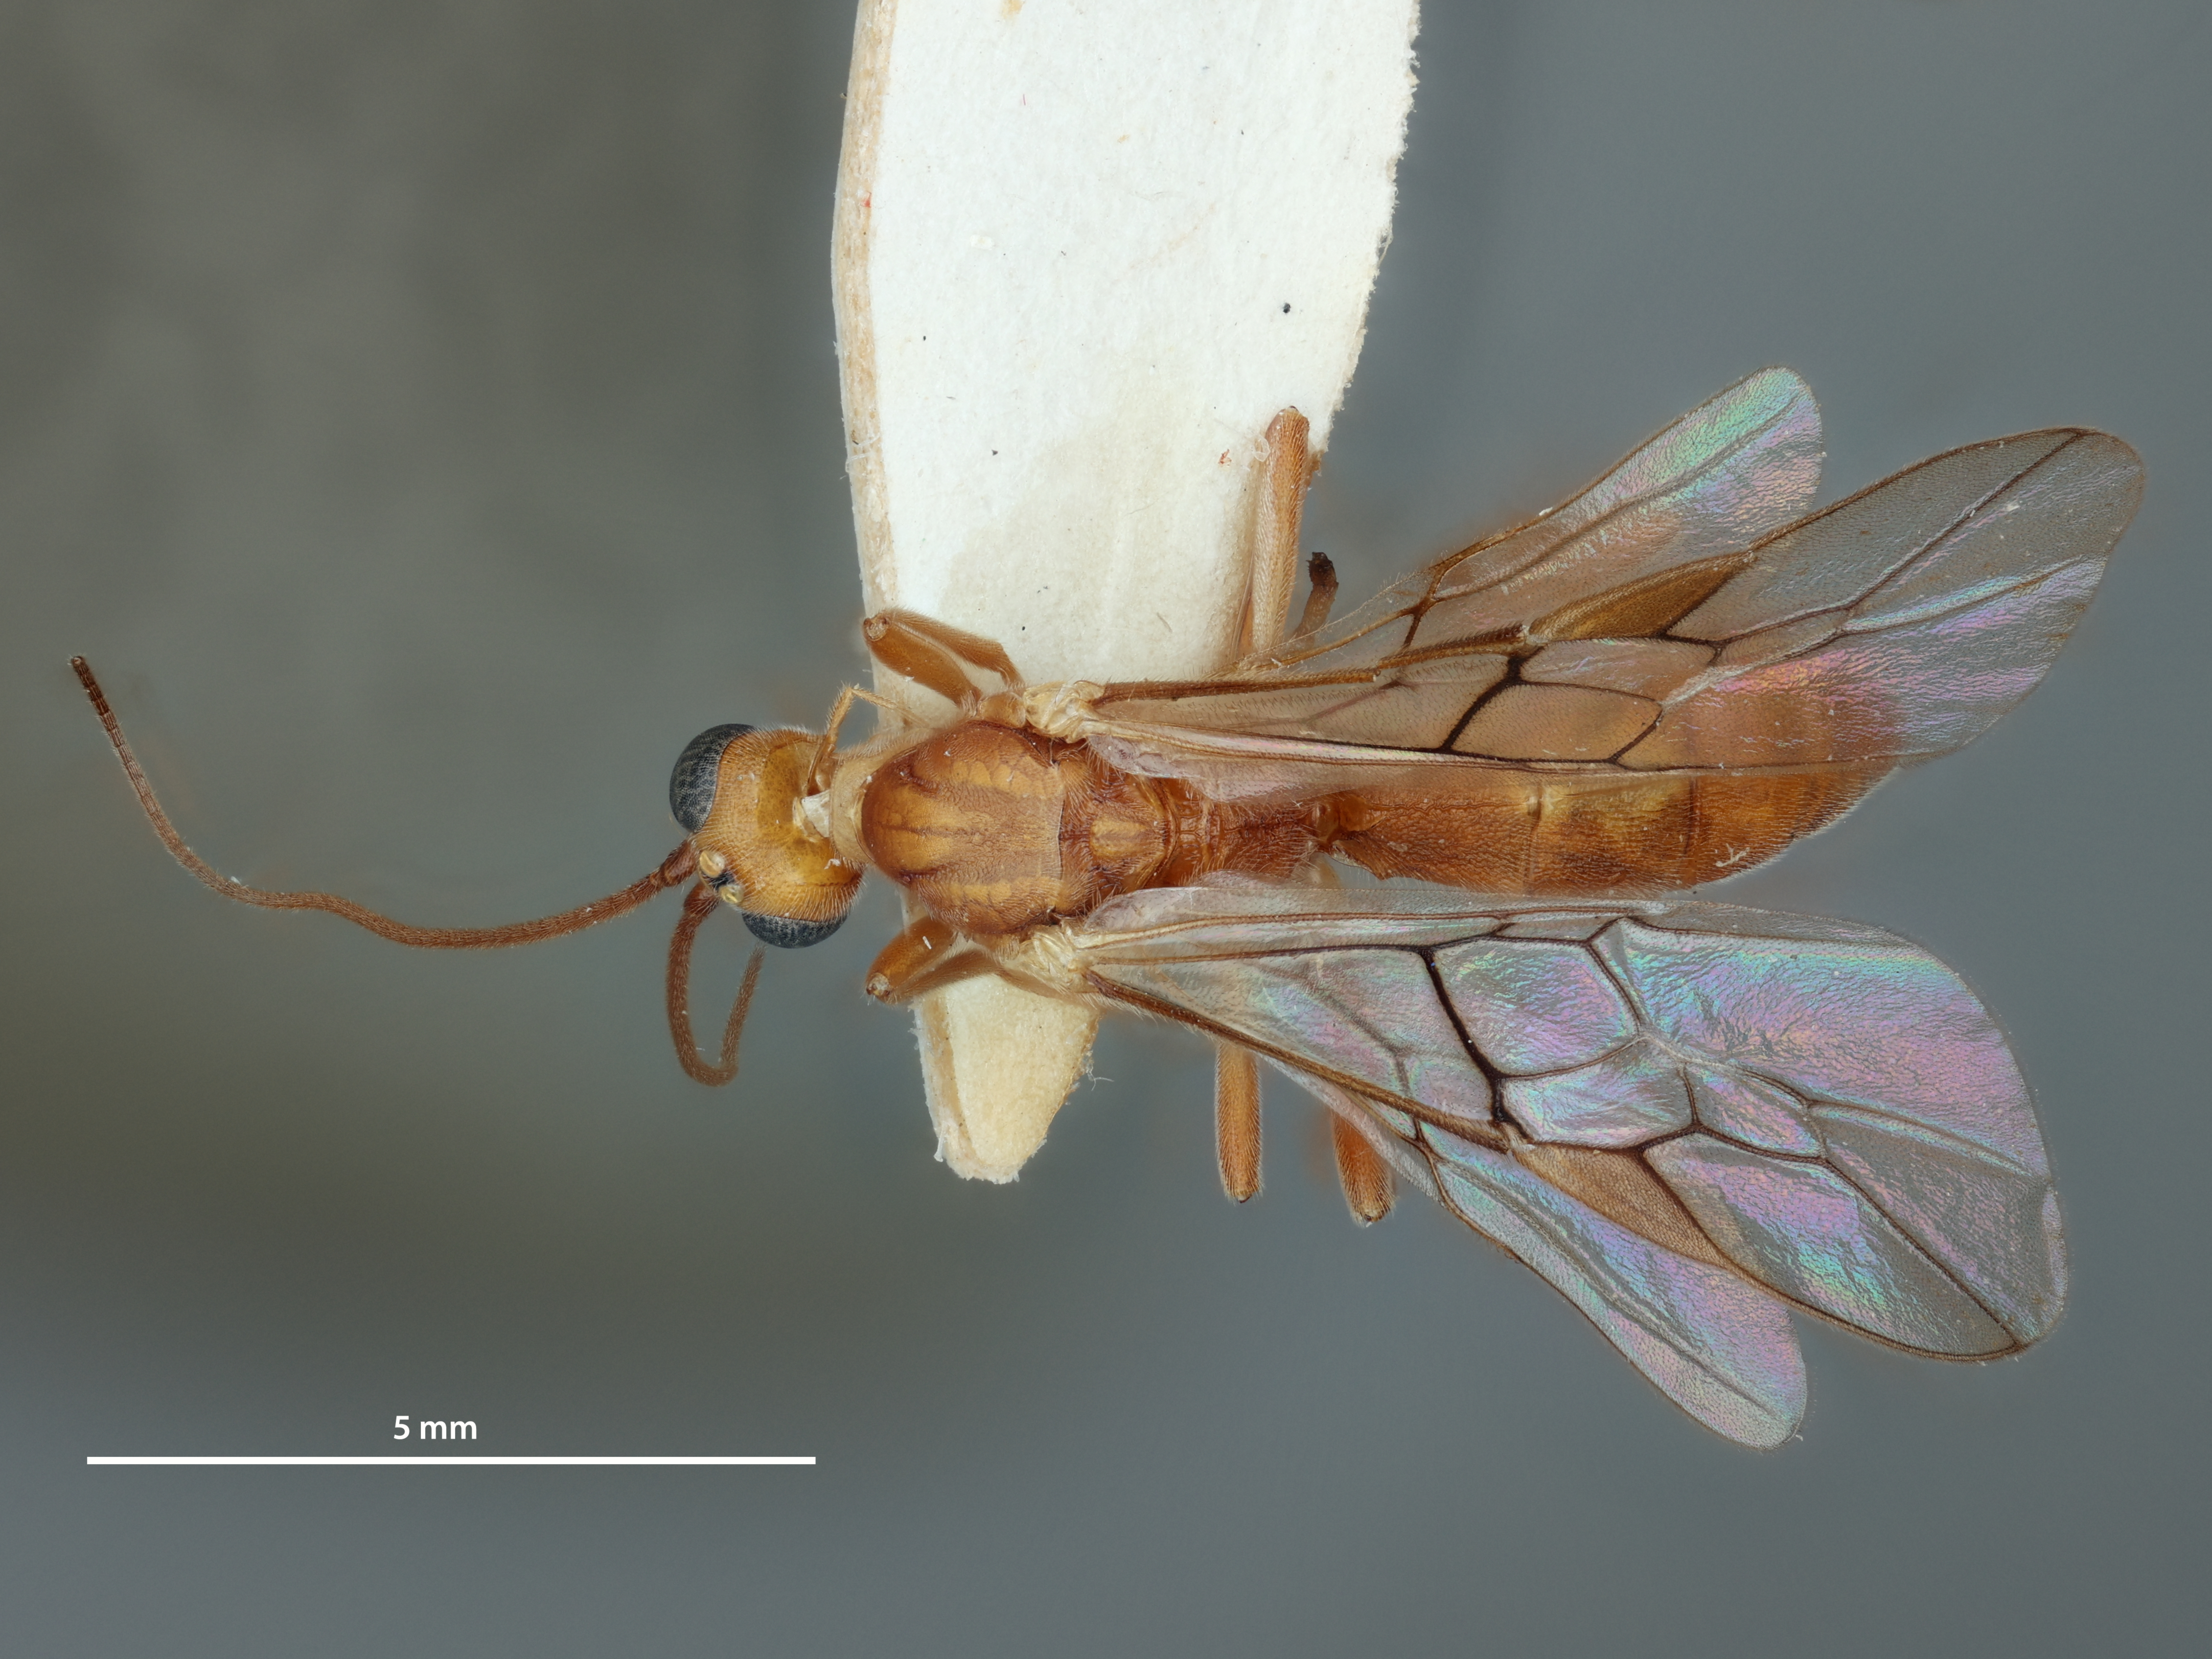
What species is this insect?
Rogas indiscretus
